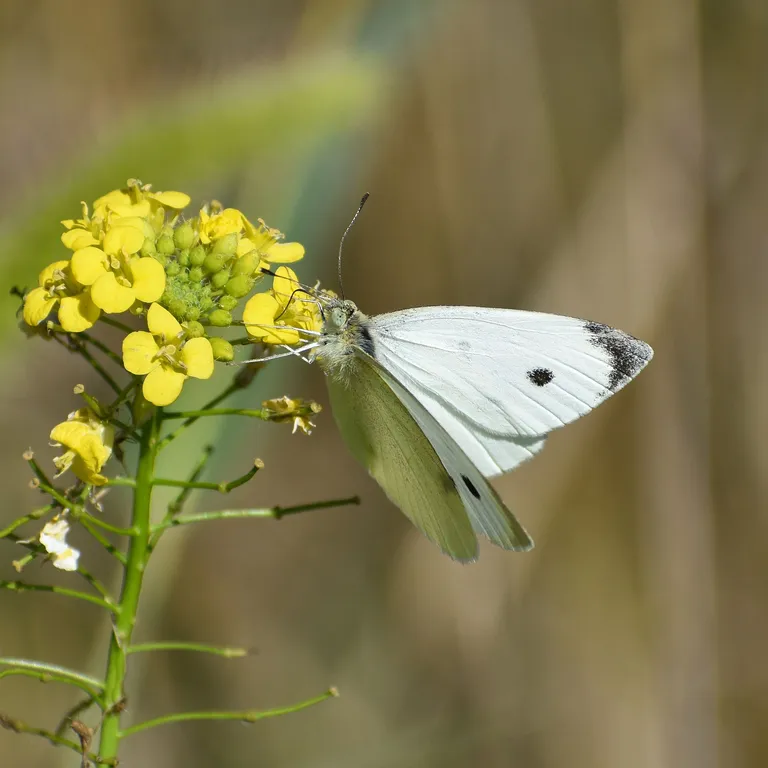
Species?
Pieris rapae
